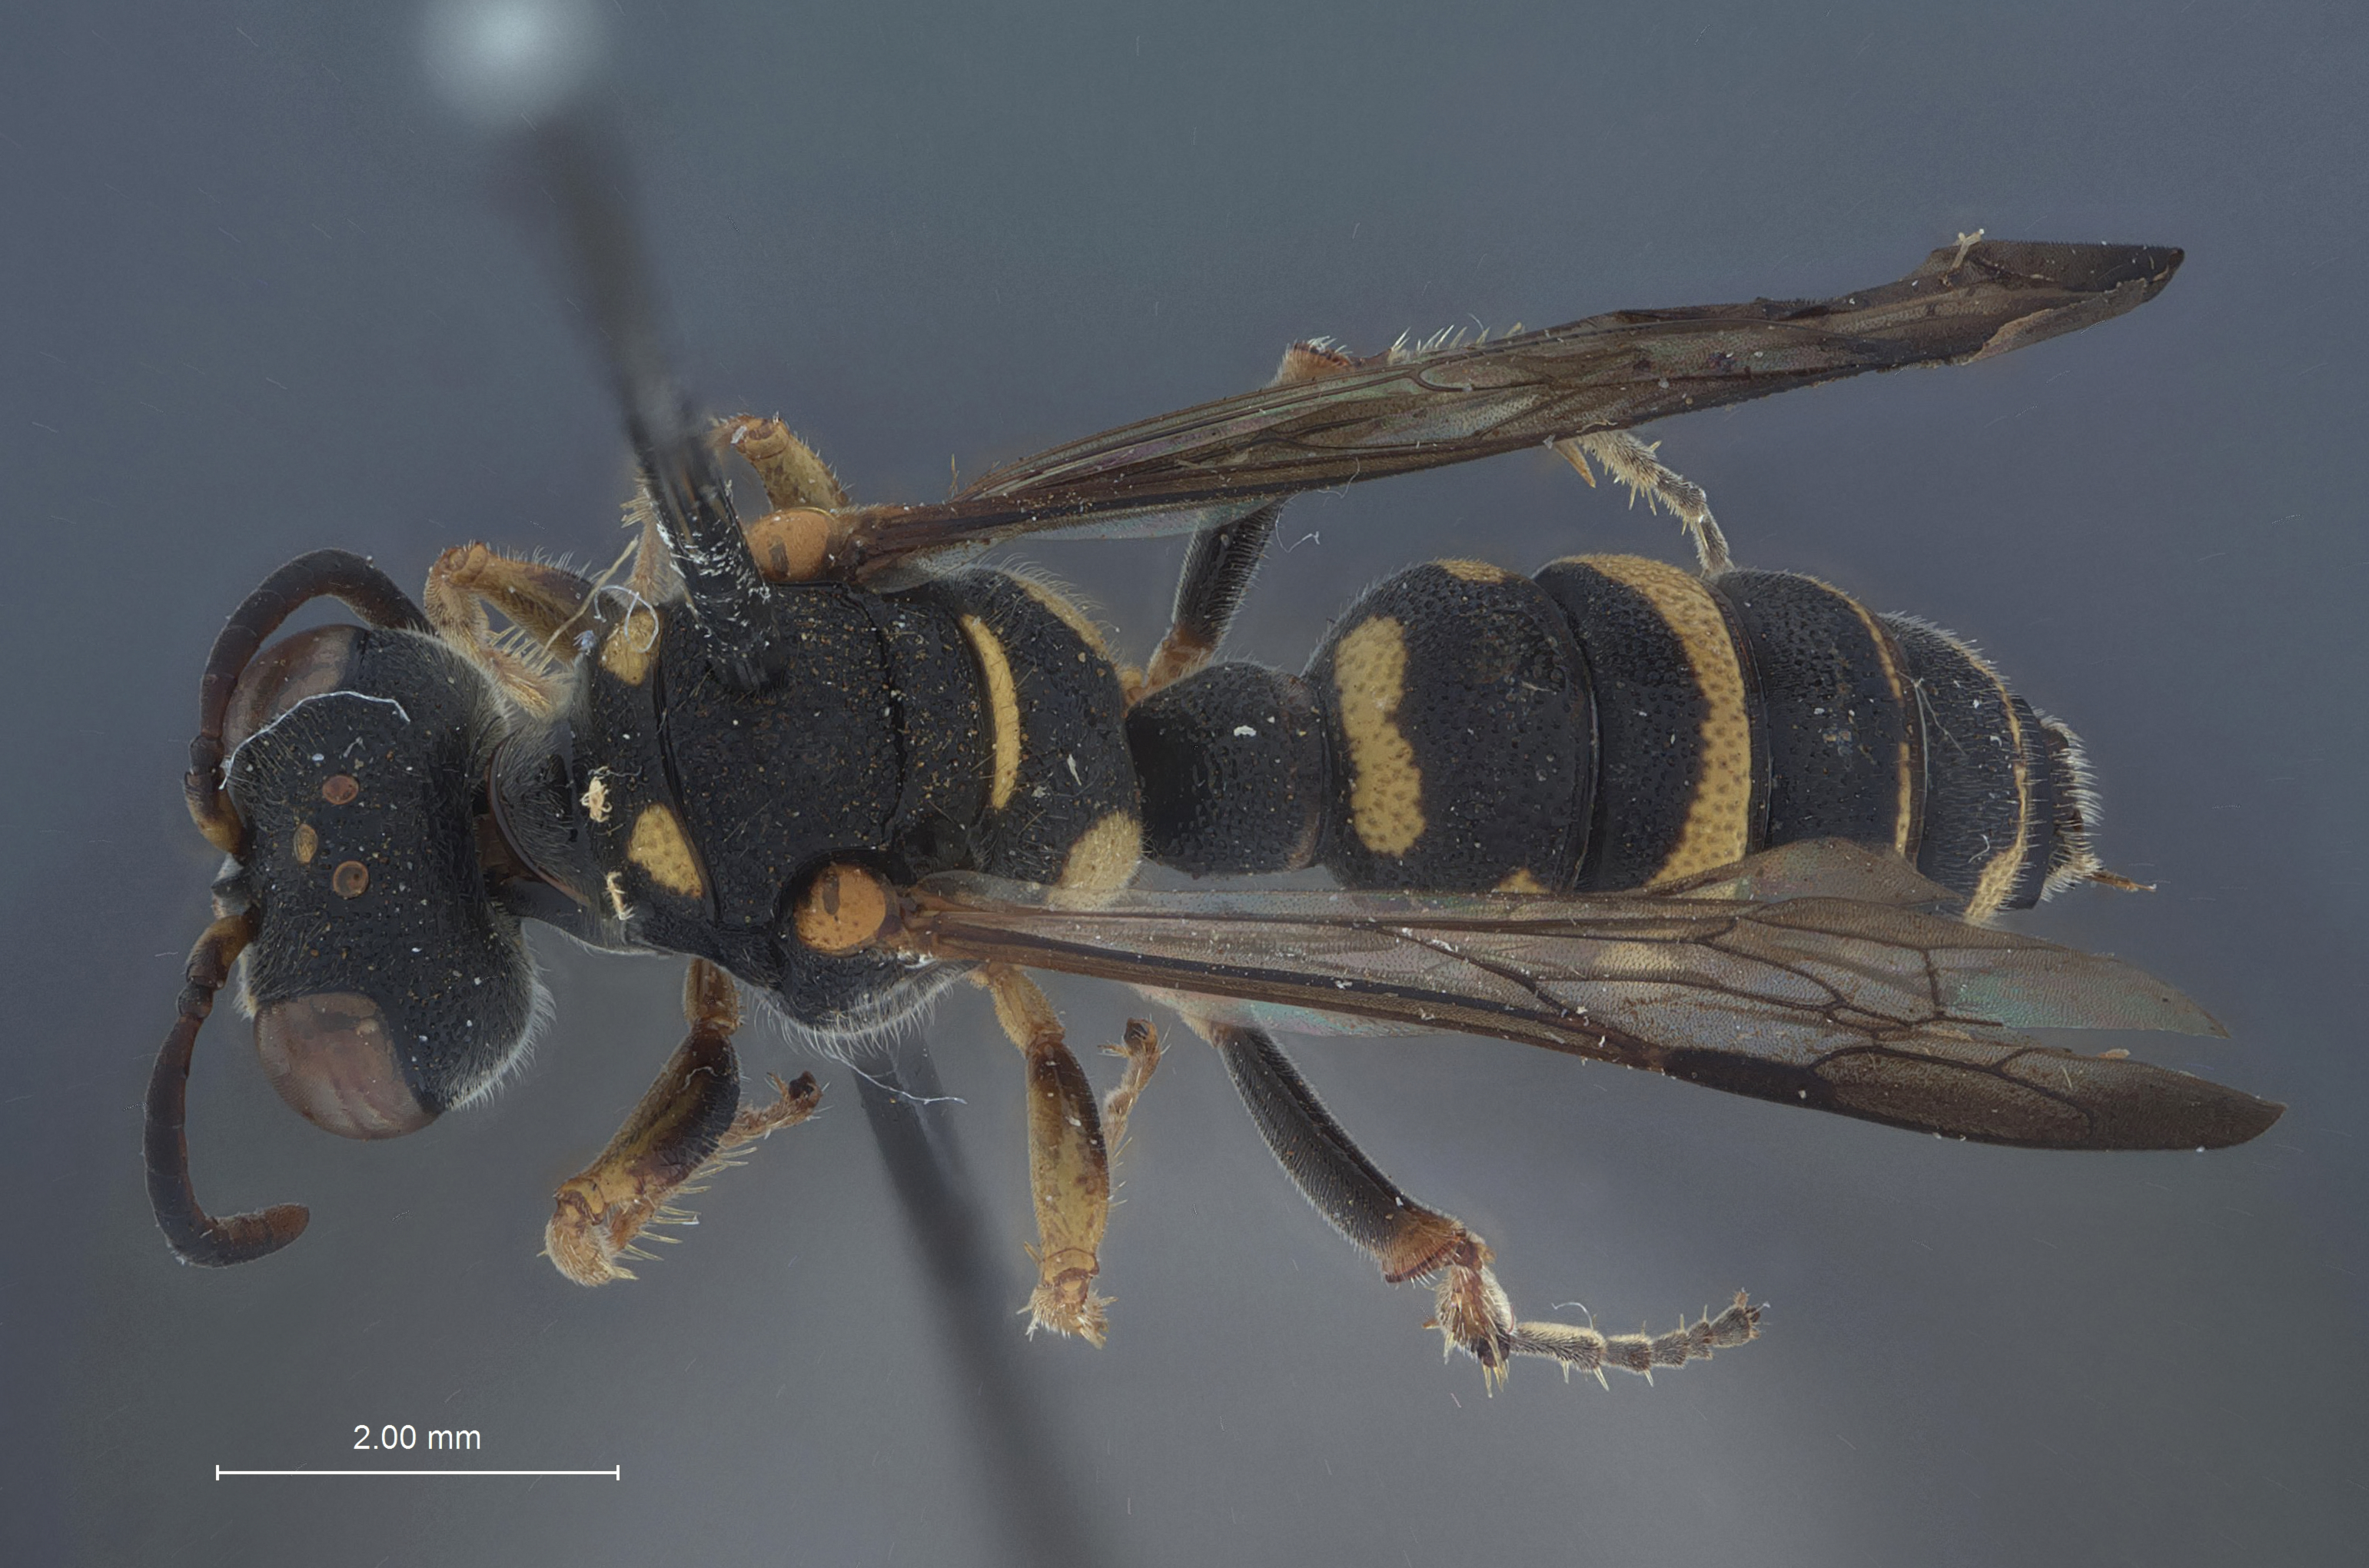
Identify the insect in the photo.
Cerceris aborlana
